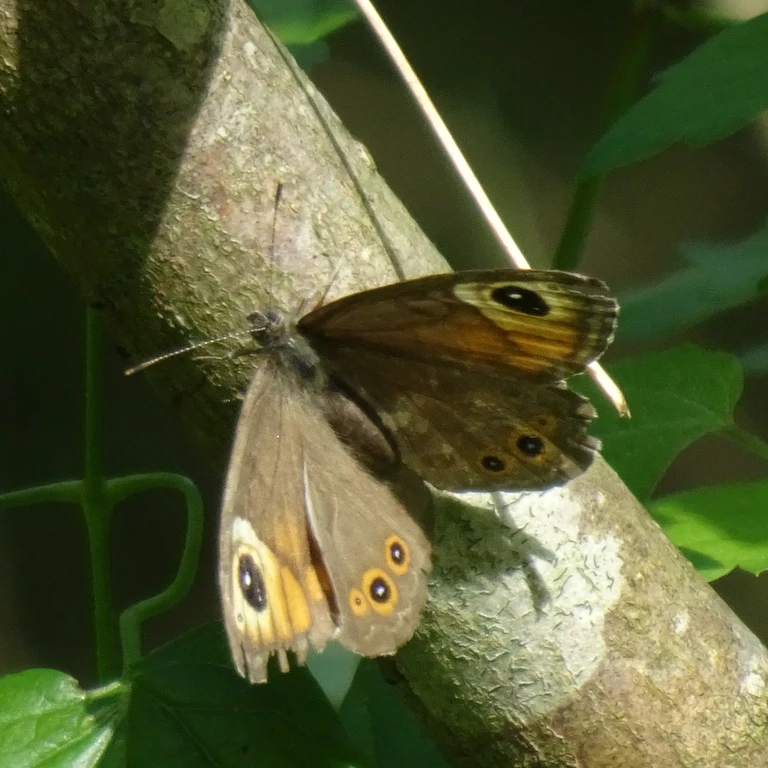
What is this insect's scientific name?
Lasiommata maera (also Pararge maera)
